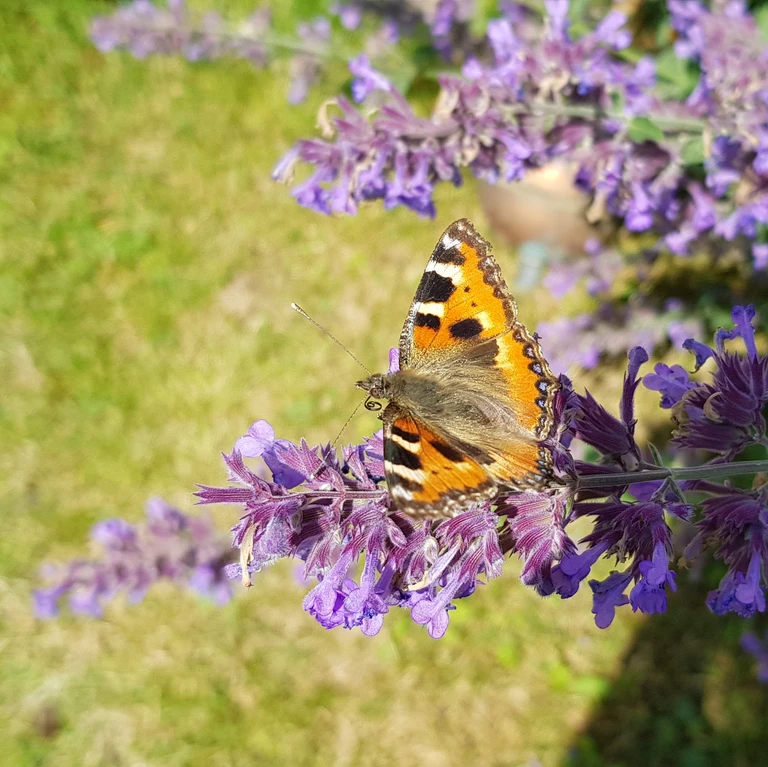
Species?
Aglais urticae
